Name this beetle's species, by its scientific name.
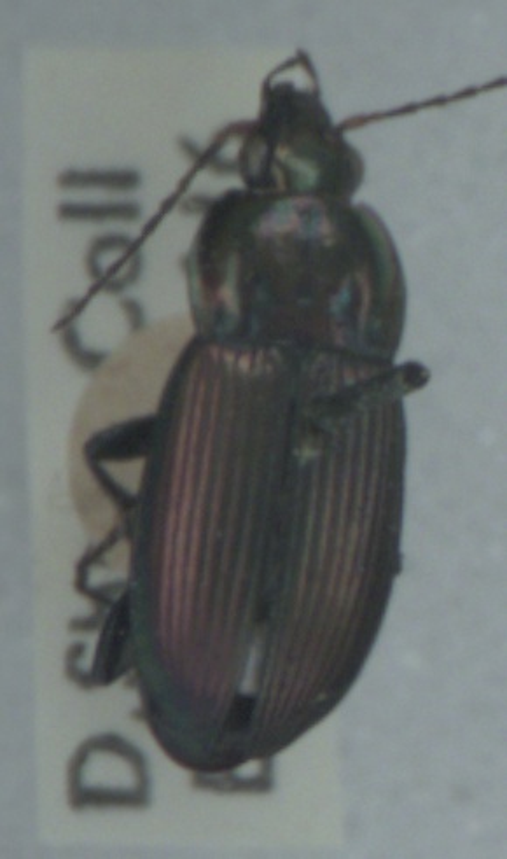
Poecilus versicolor
